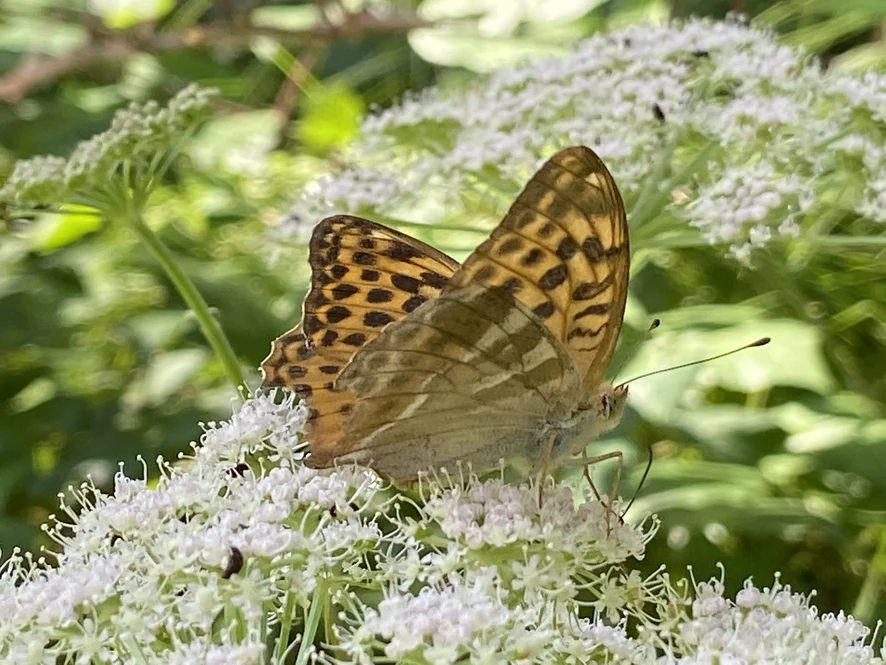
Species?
Argynnis paphia
